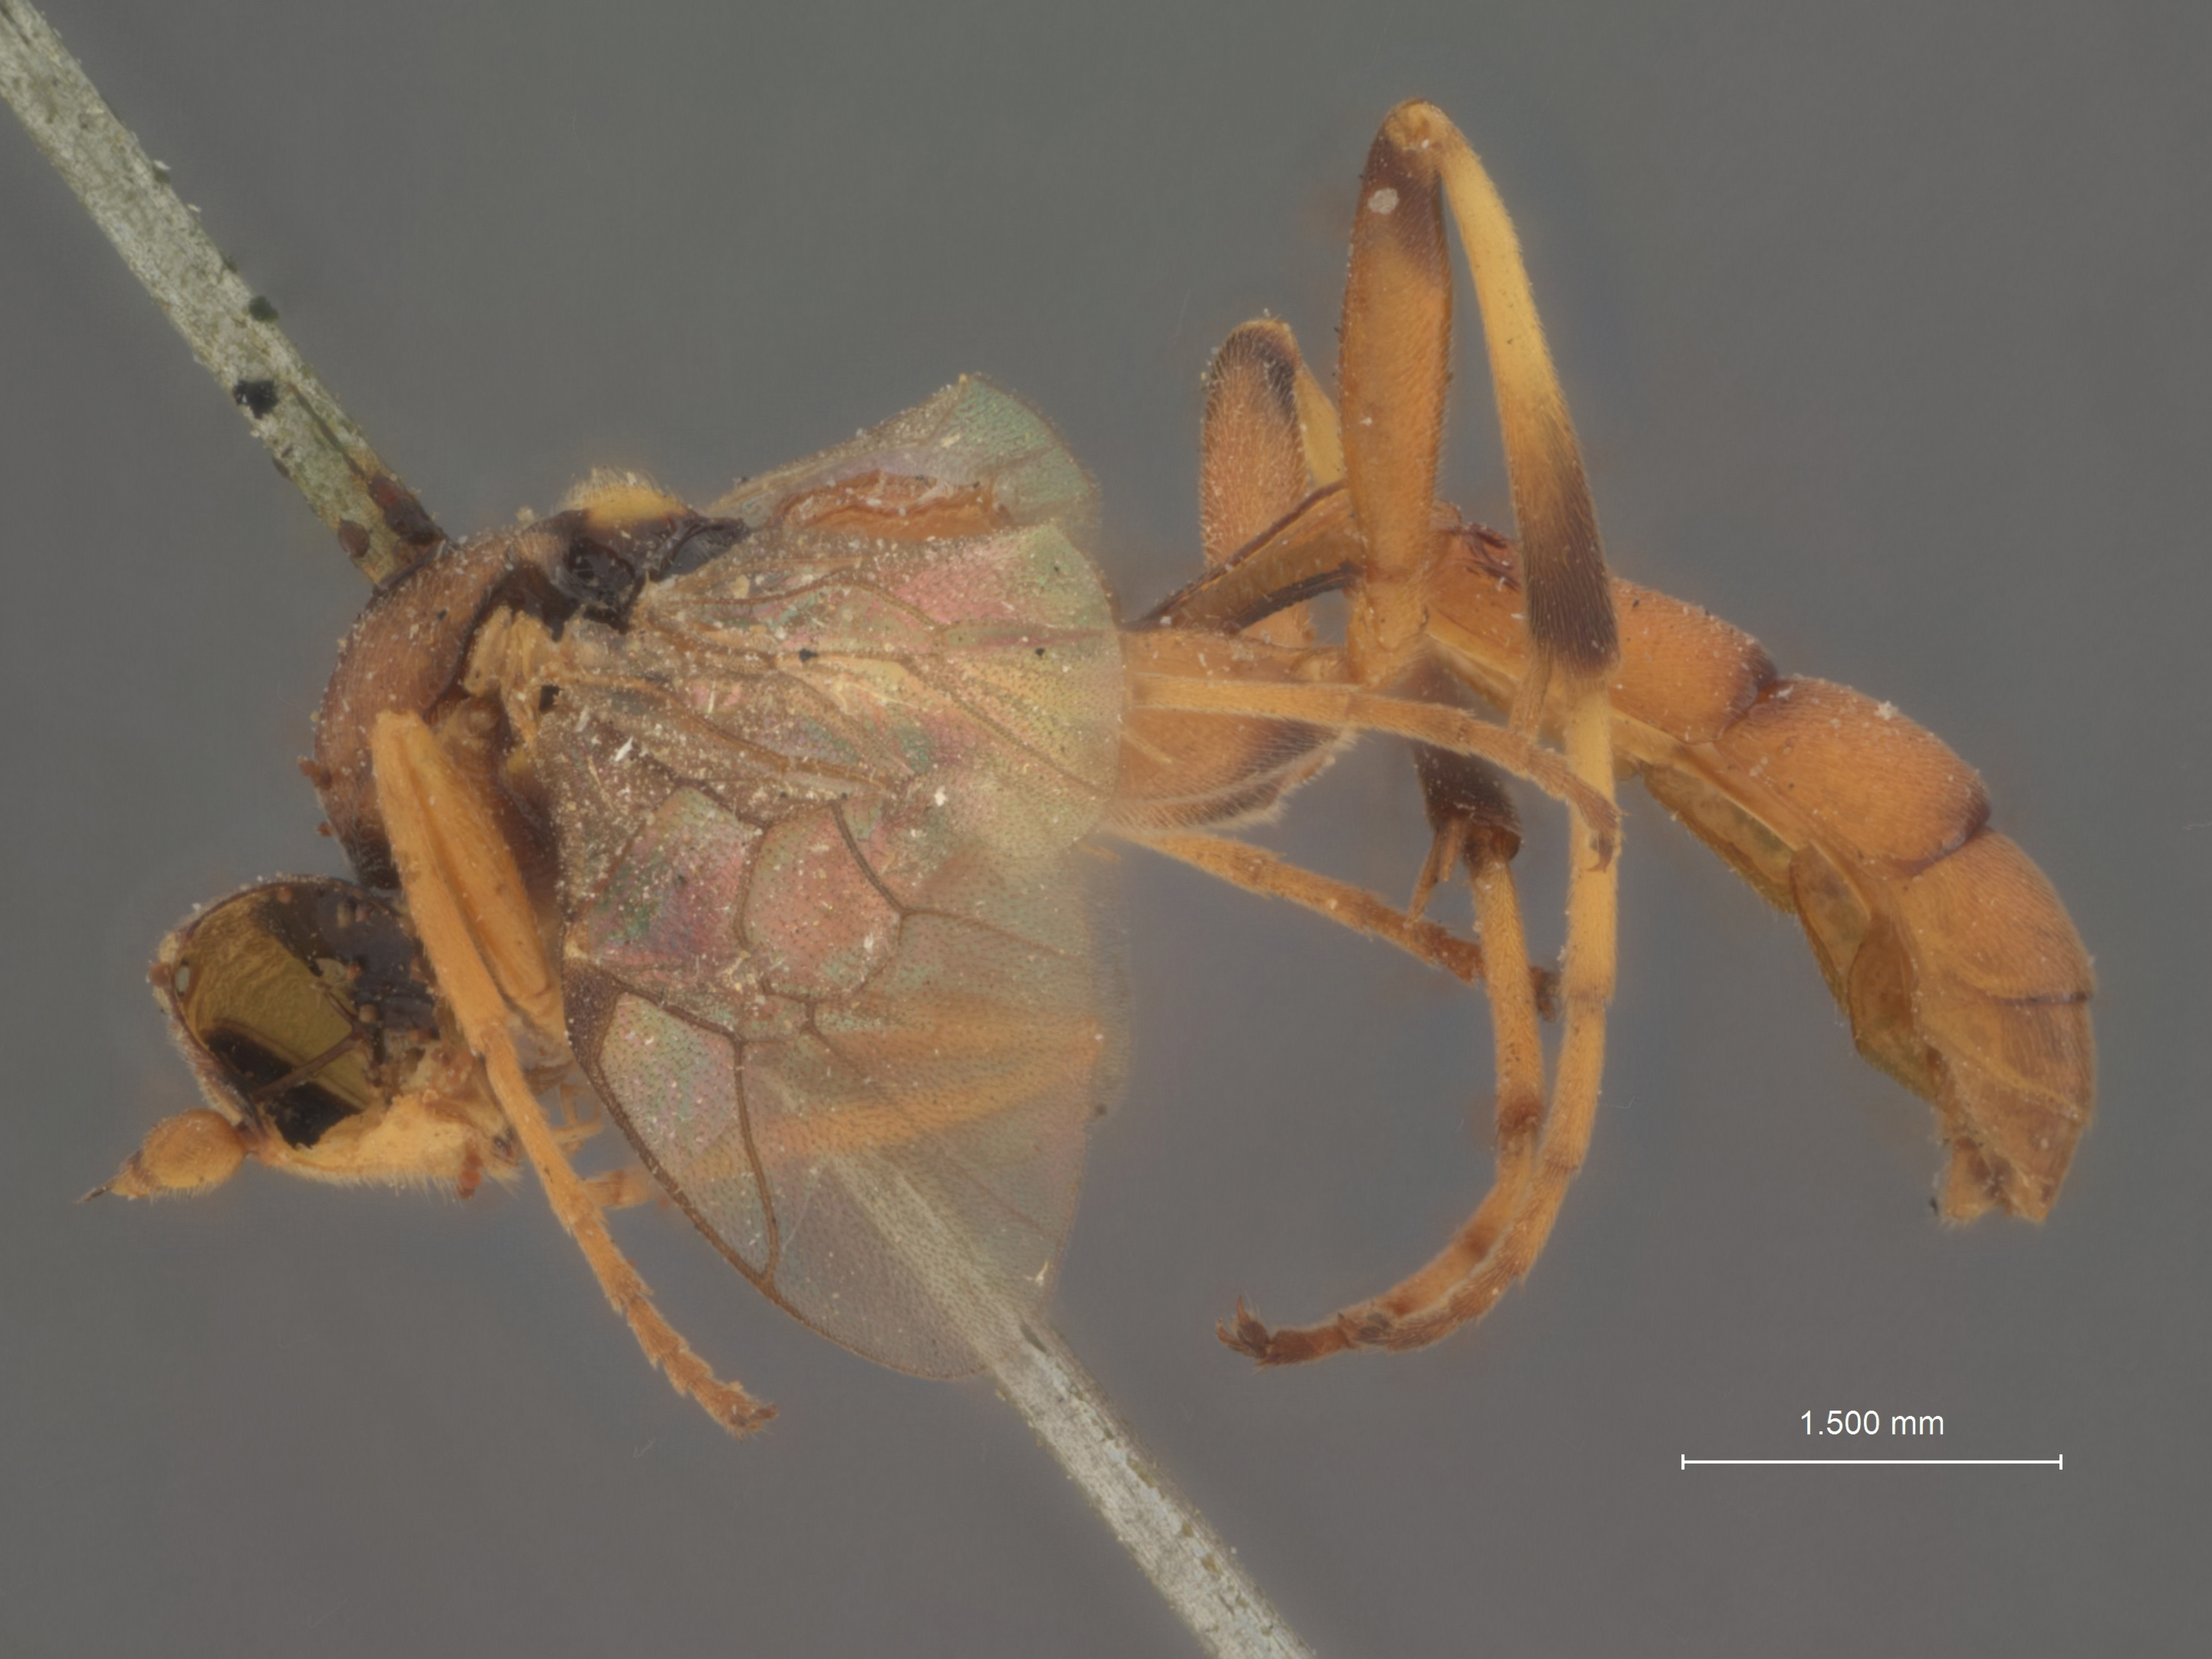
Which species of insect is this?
Ichneumon propitius
